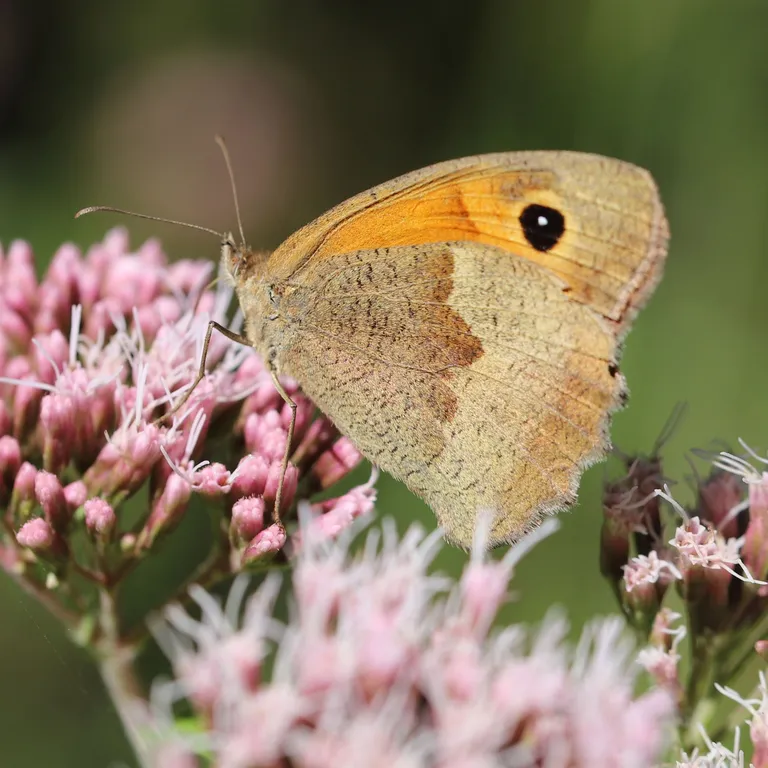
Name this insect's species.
Maniola jurtina
